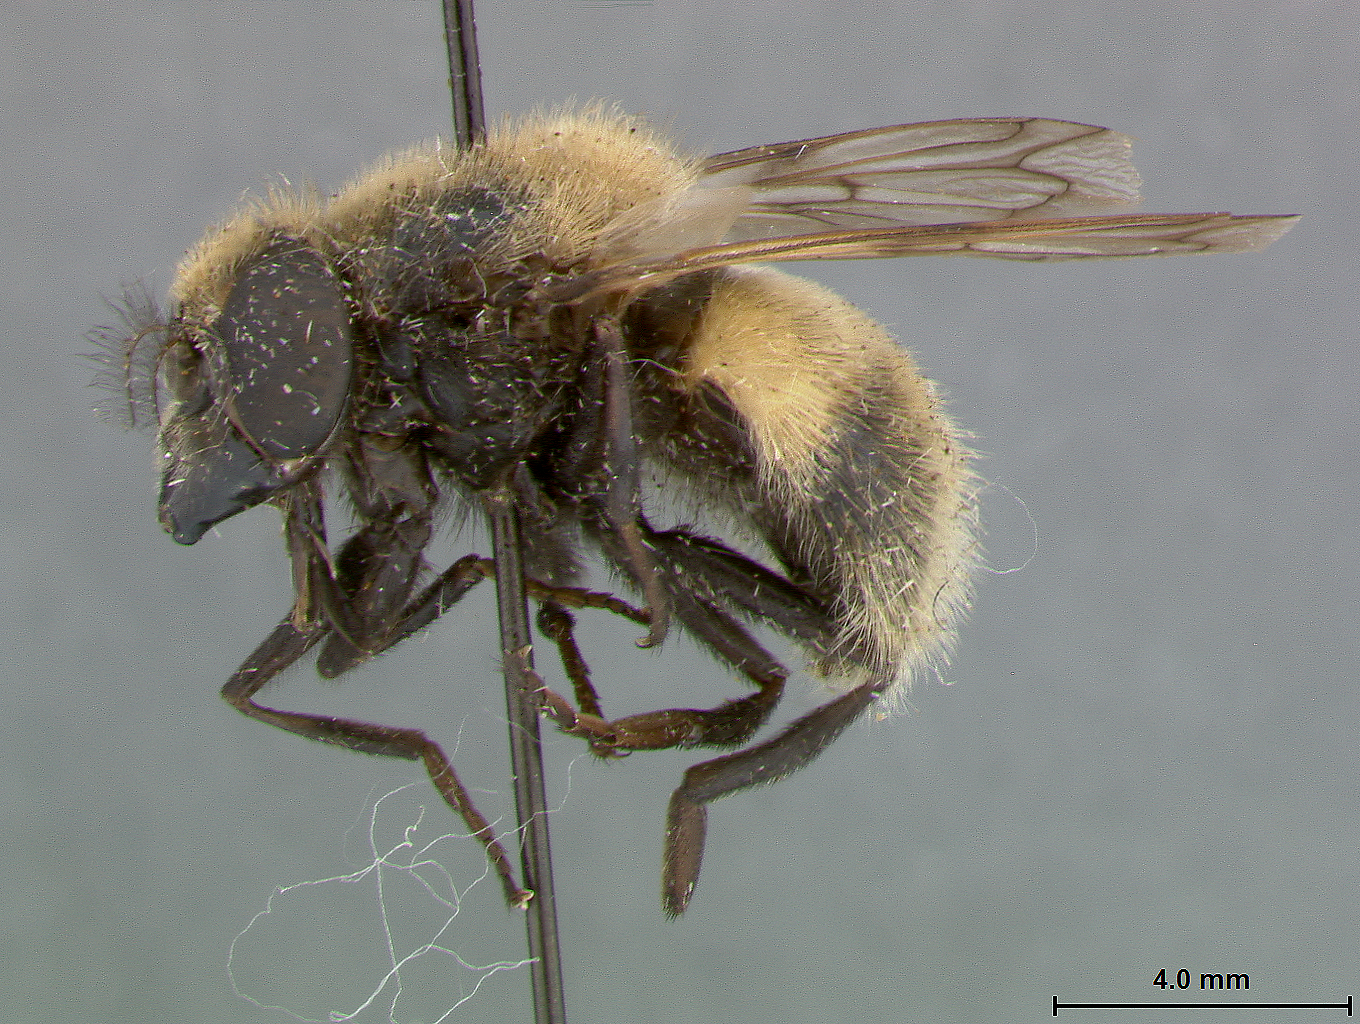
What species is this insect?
Volucella evecta (also Volucella bombylans)
